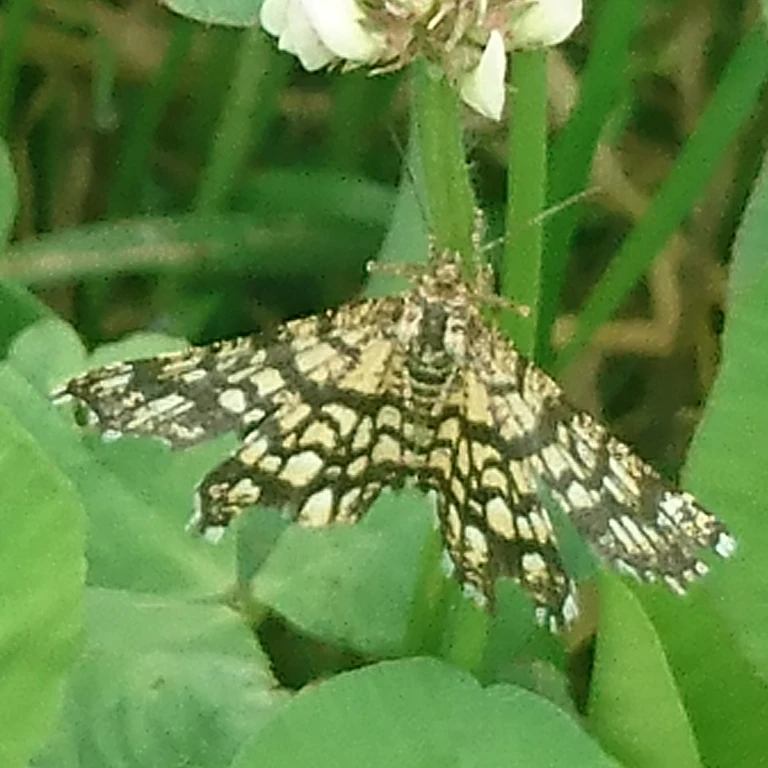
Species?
Chiasmia clathrata
